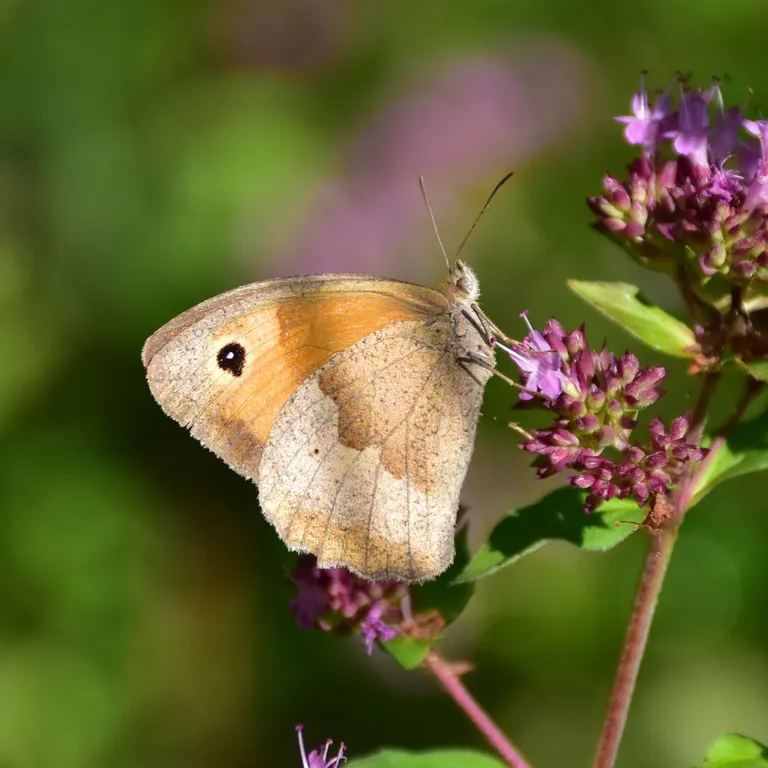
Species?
Maniola jurtina
